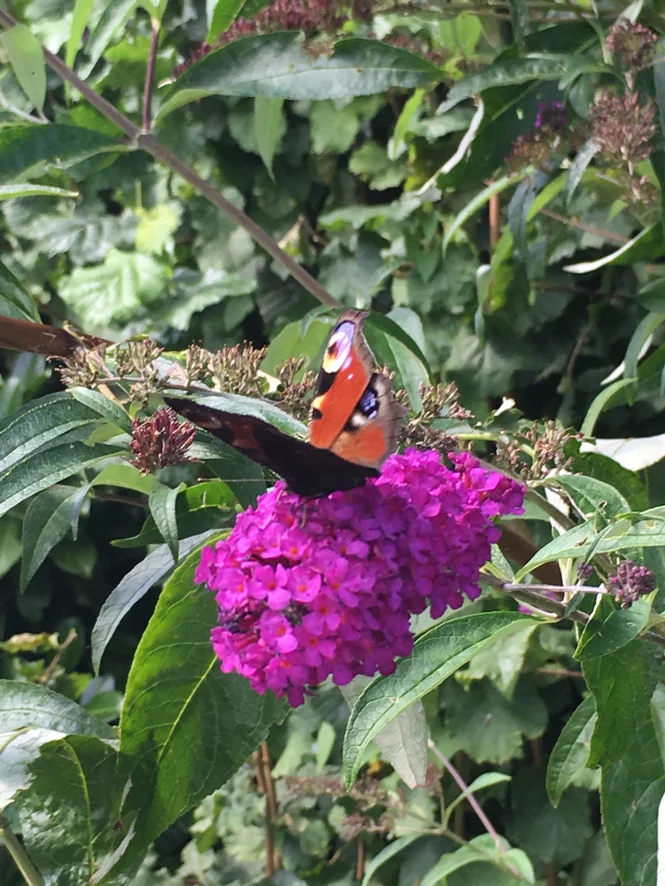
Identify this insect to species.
Aglais io
